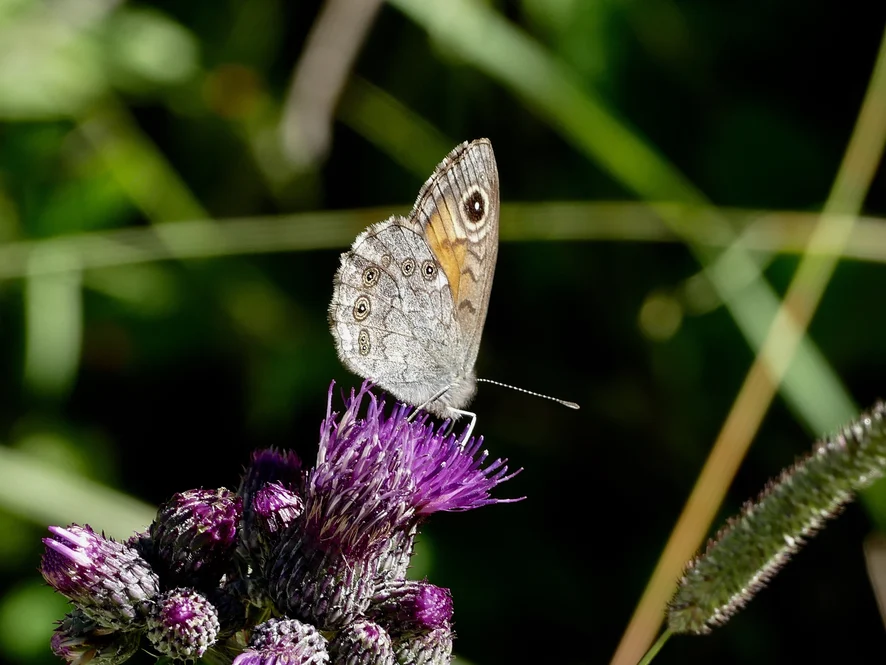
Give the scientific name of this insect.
Lasiommata megera (also Pararge megera)
